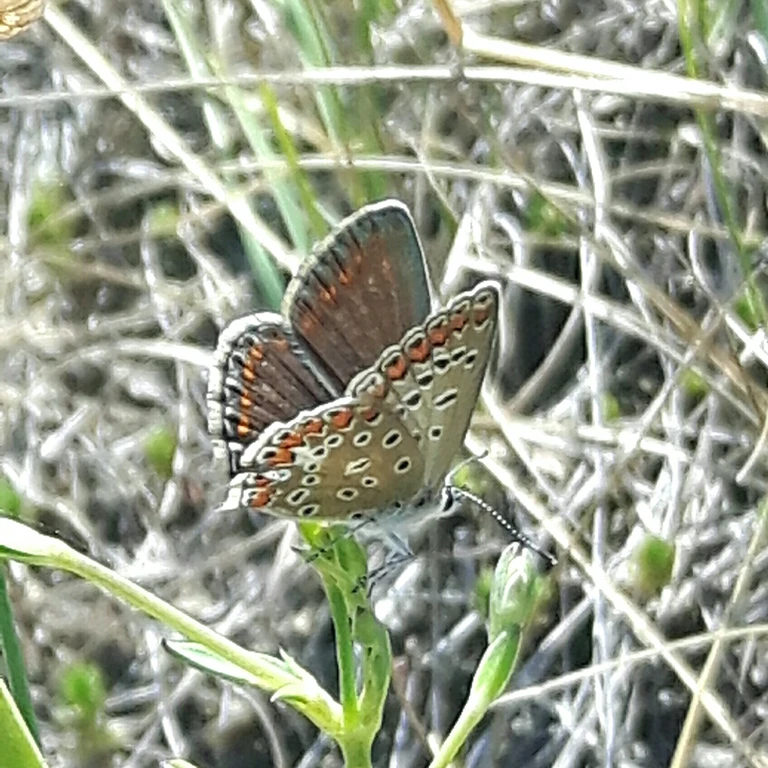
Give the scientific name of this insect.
Polyommatus icarus
